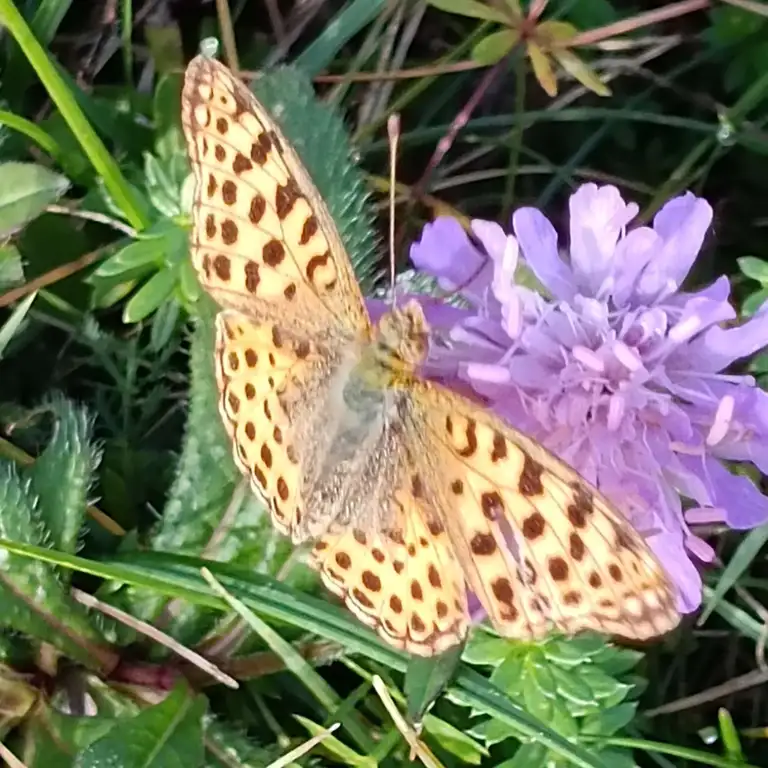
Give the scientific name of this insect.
Issoria lathonia
